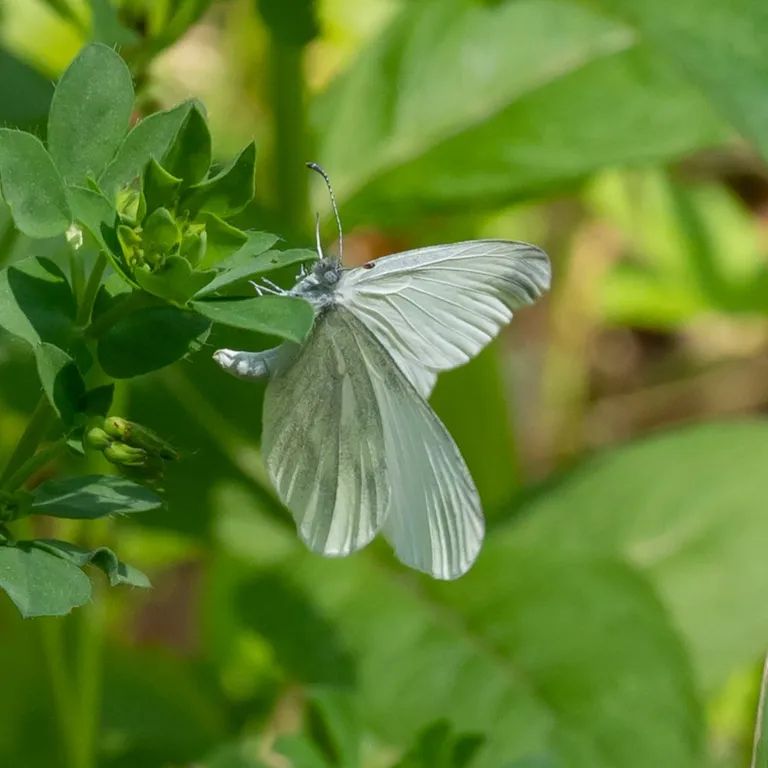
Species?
Leptidea sinapis/juvernica
